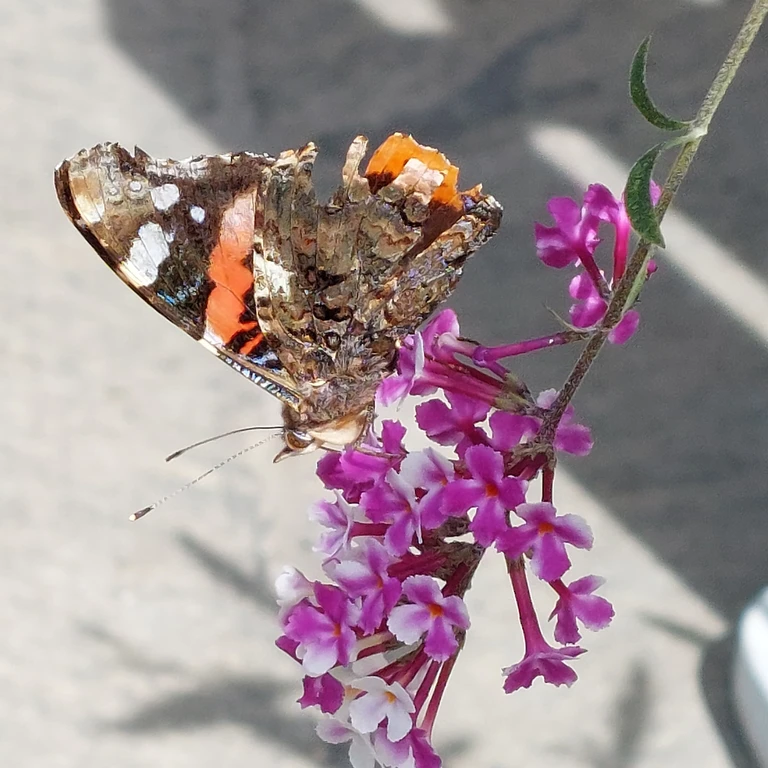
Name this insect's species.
Vanessa atalanta
